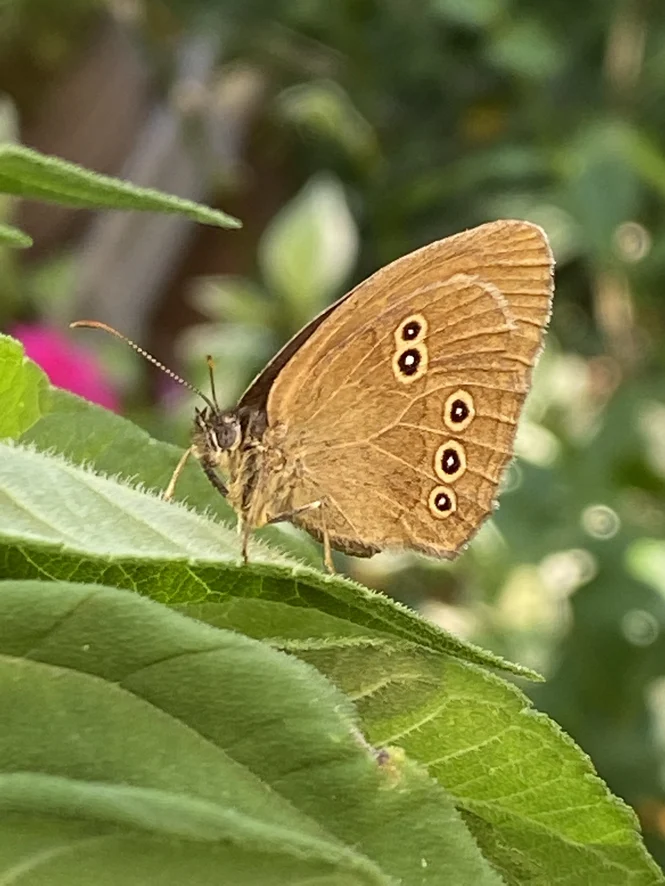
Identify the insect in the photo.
Aphantopus hyperantus
